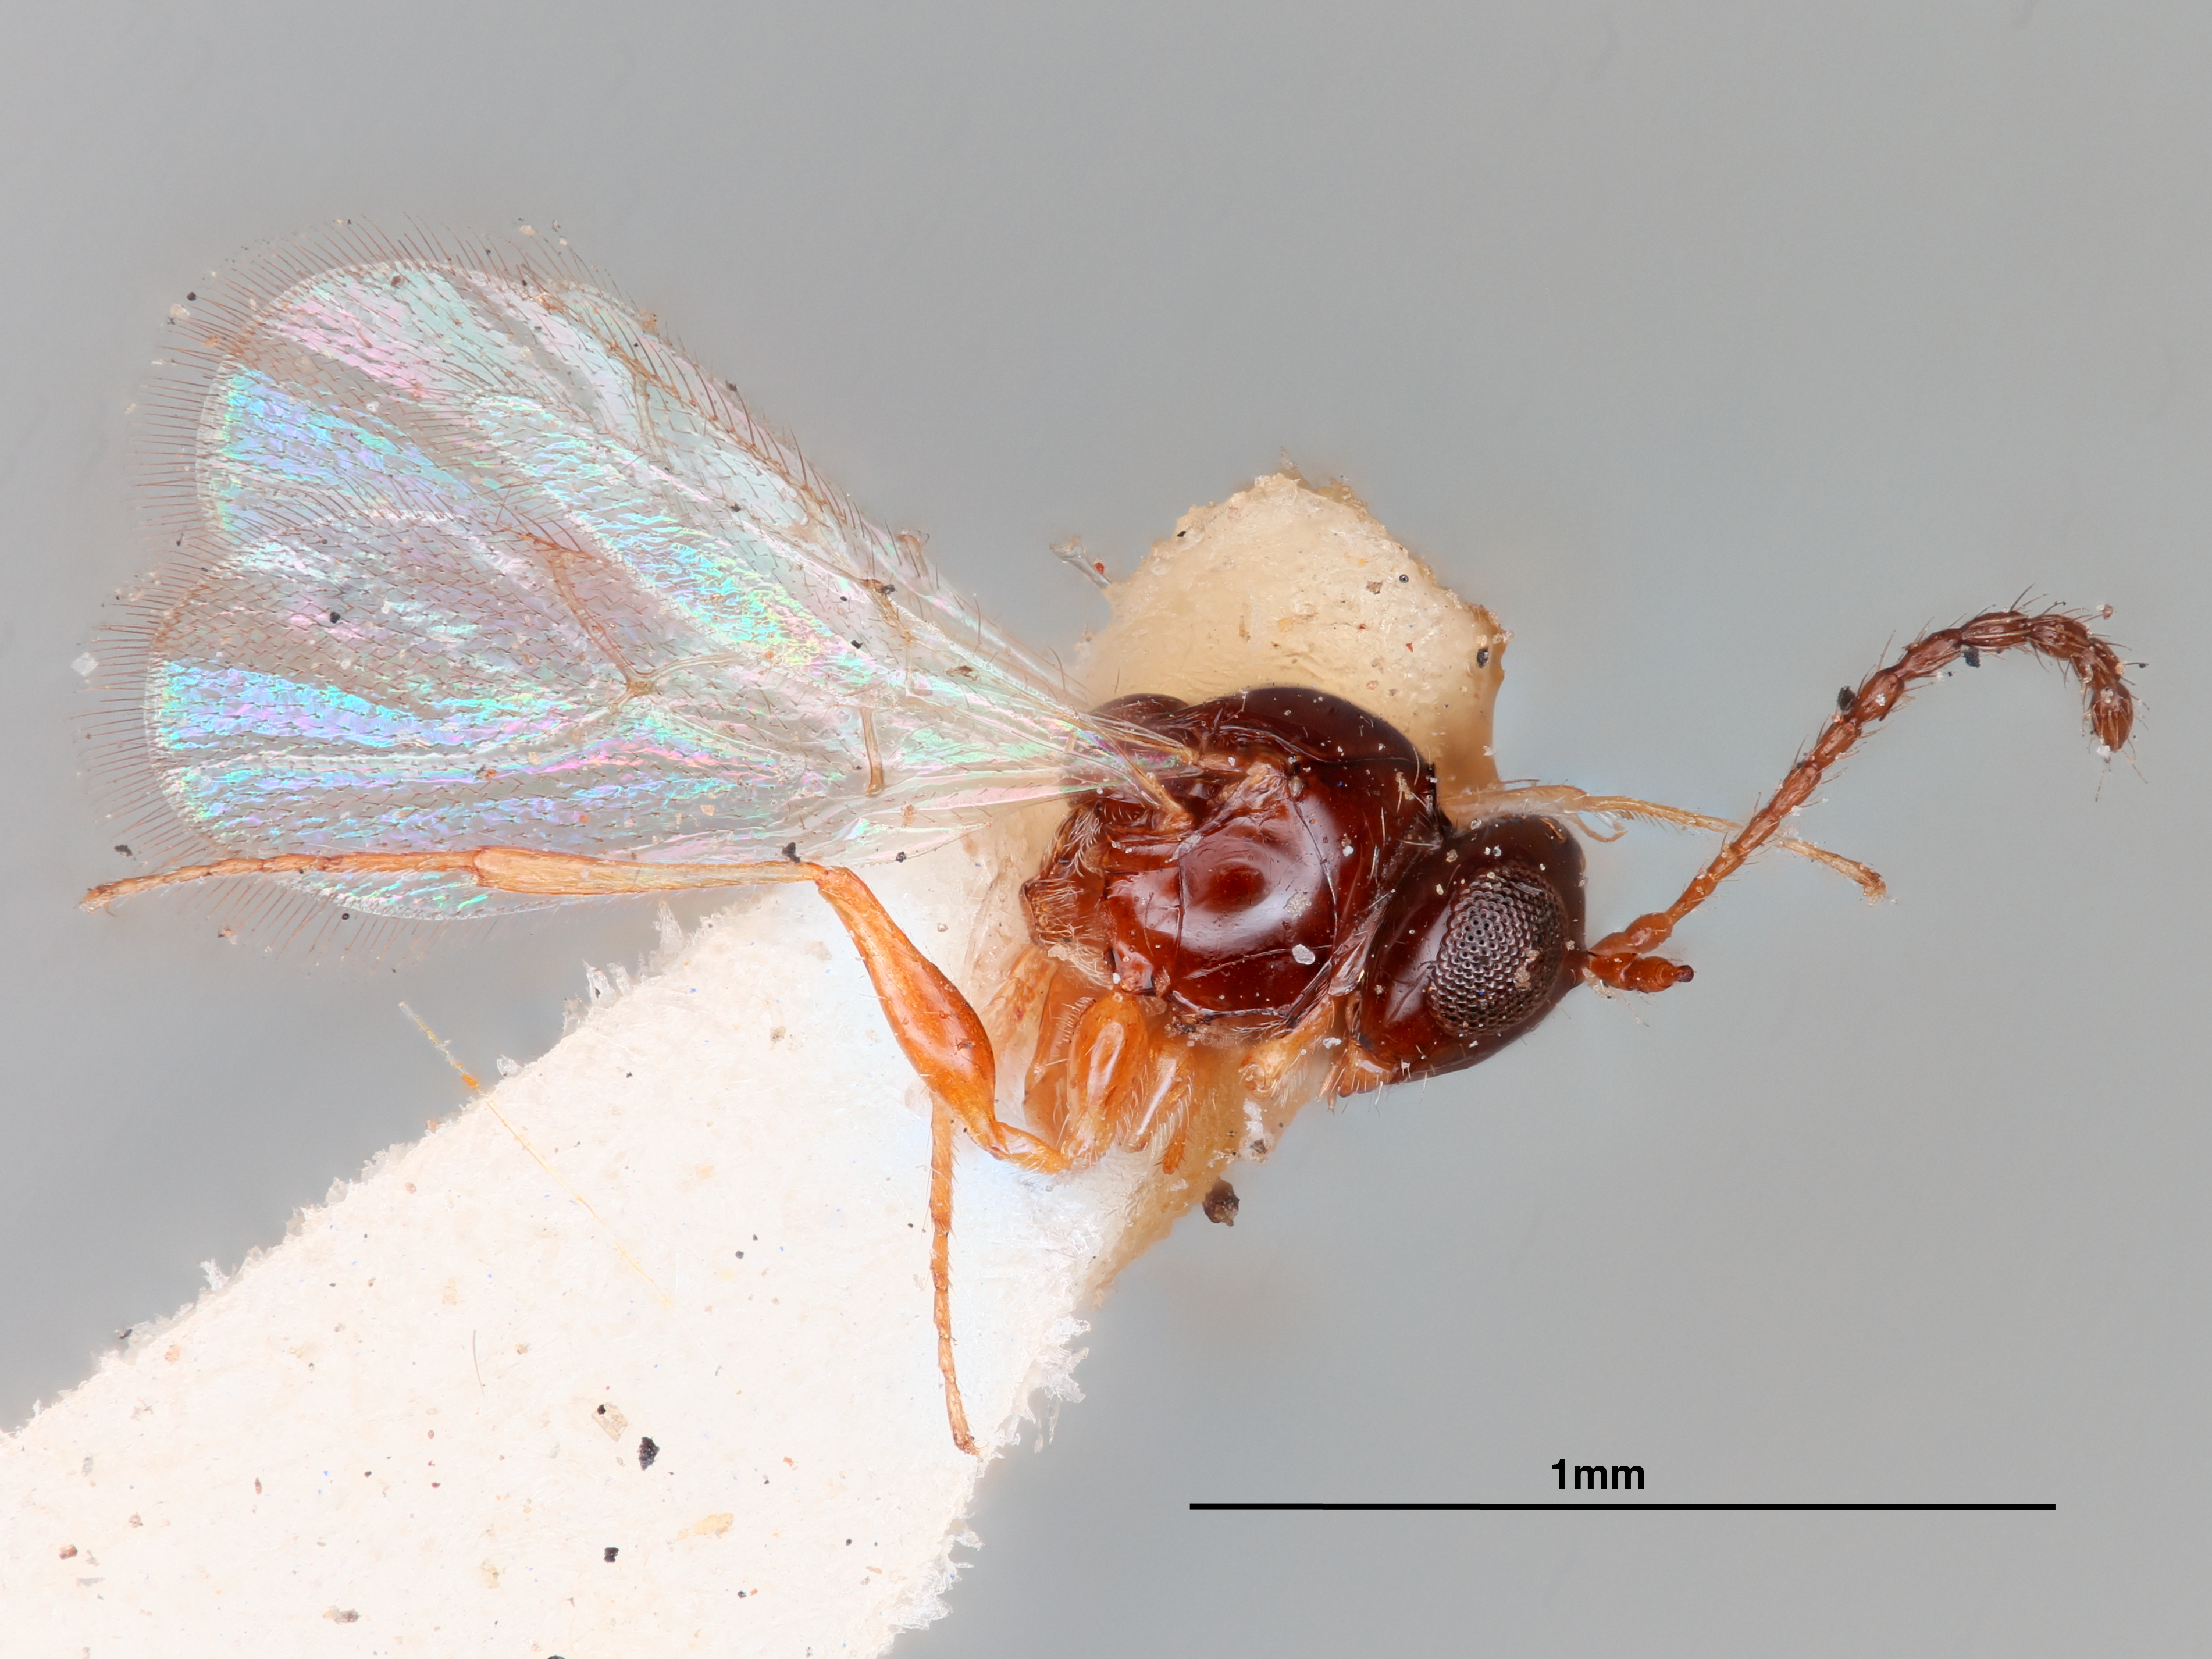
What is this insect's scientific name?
Trybliographa xanthopoda
